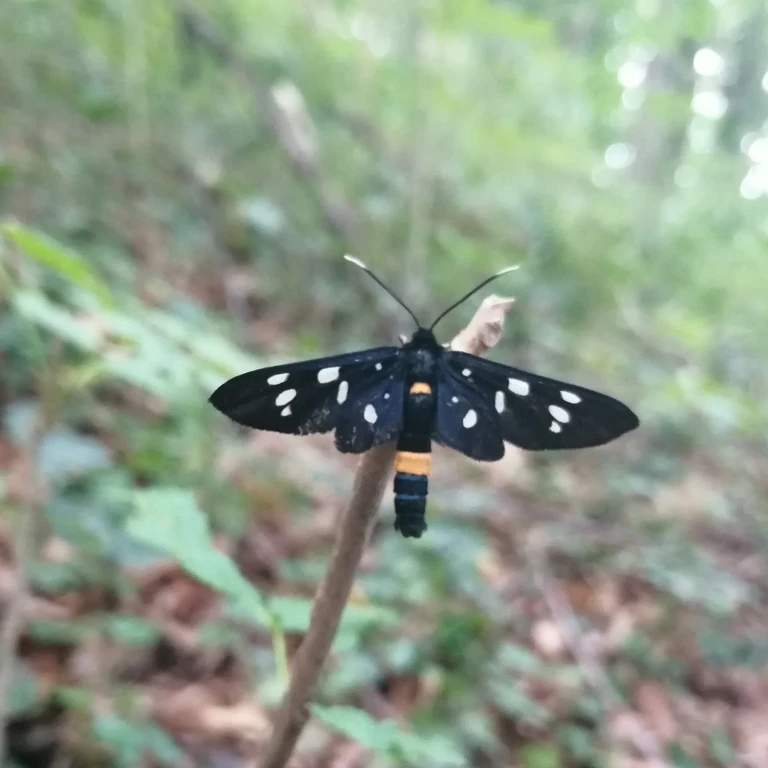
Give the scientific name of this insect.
Amata phegea
